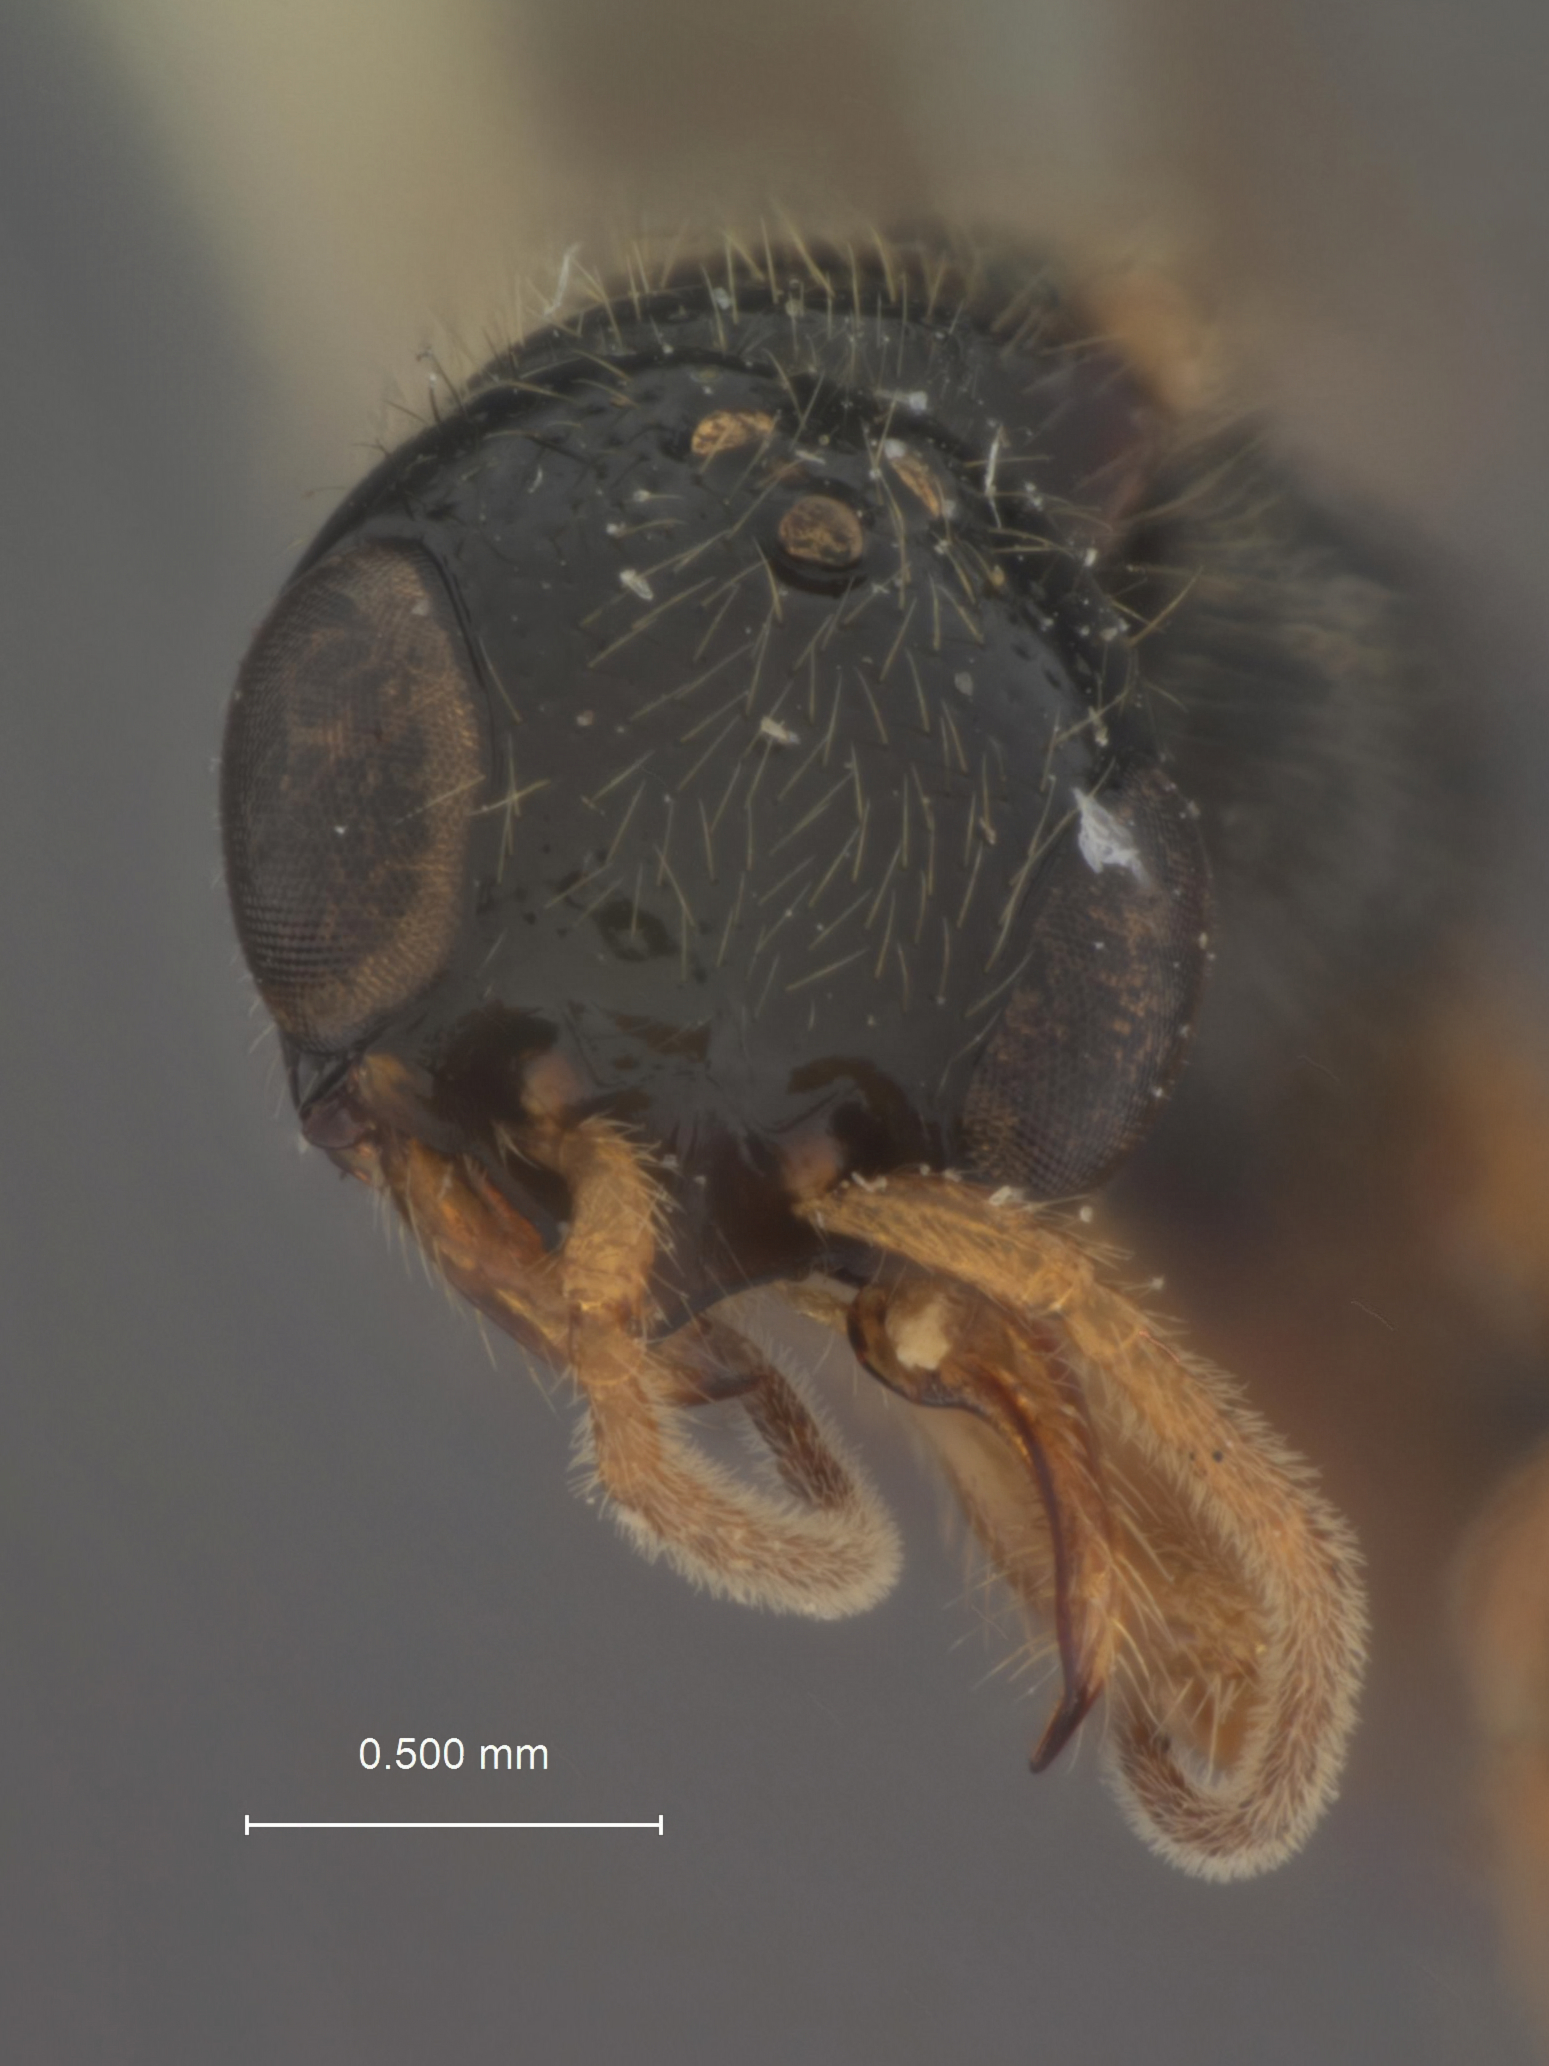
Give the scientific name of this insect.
Misepyris mindanaensis
